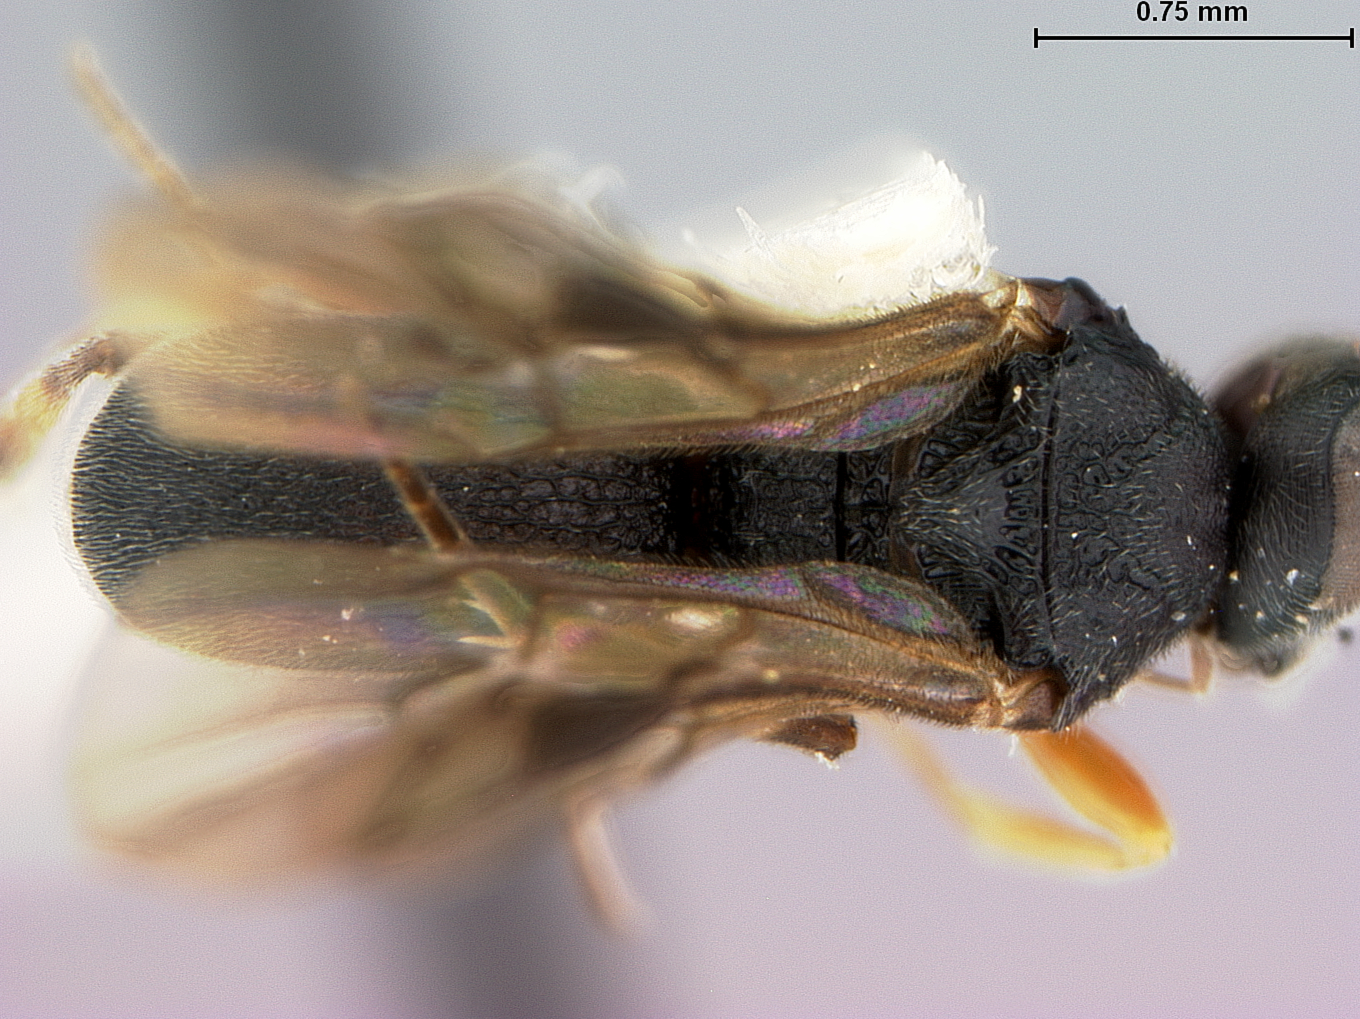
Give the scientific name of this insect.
Chelonus disjunctus
